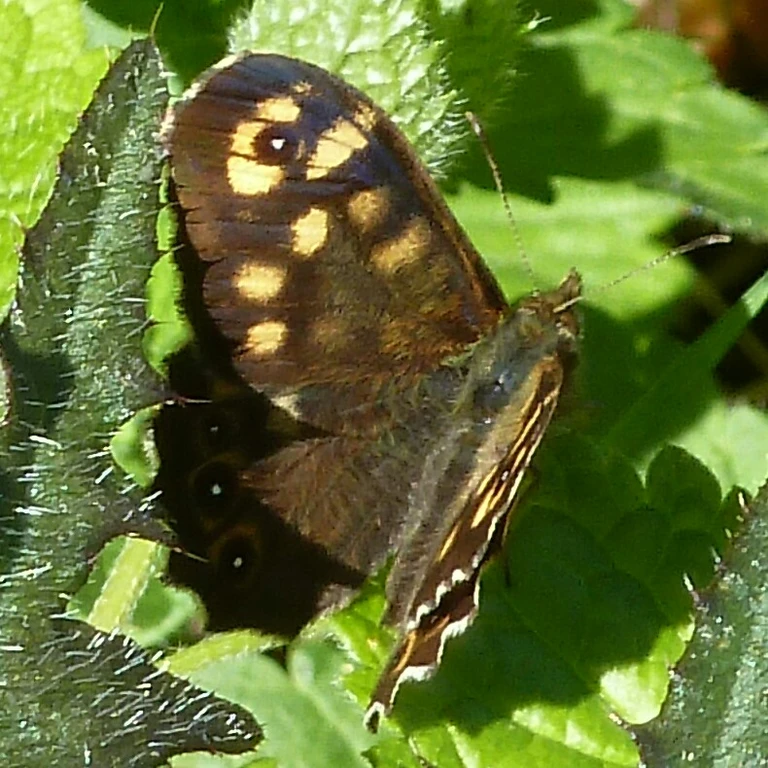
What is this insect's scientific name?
Pararge aegeria
